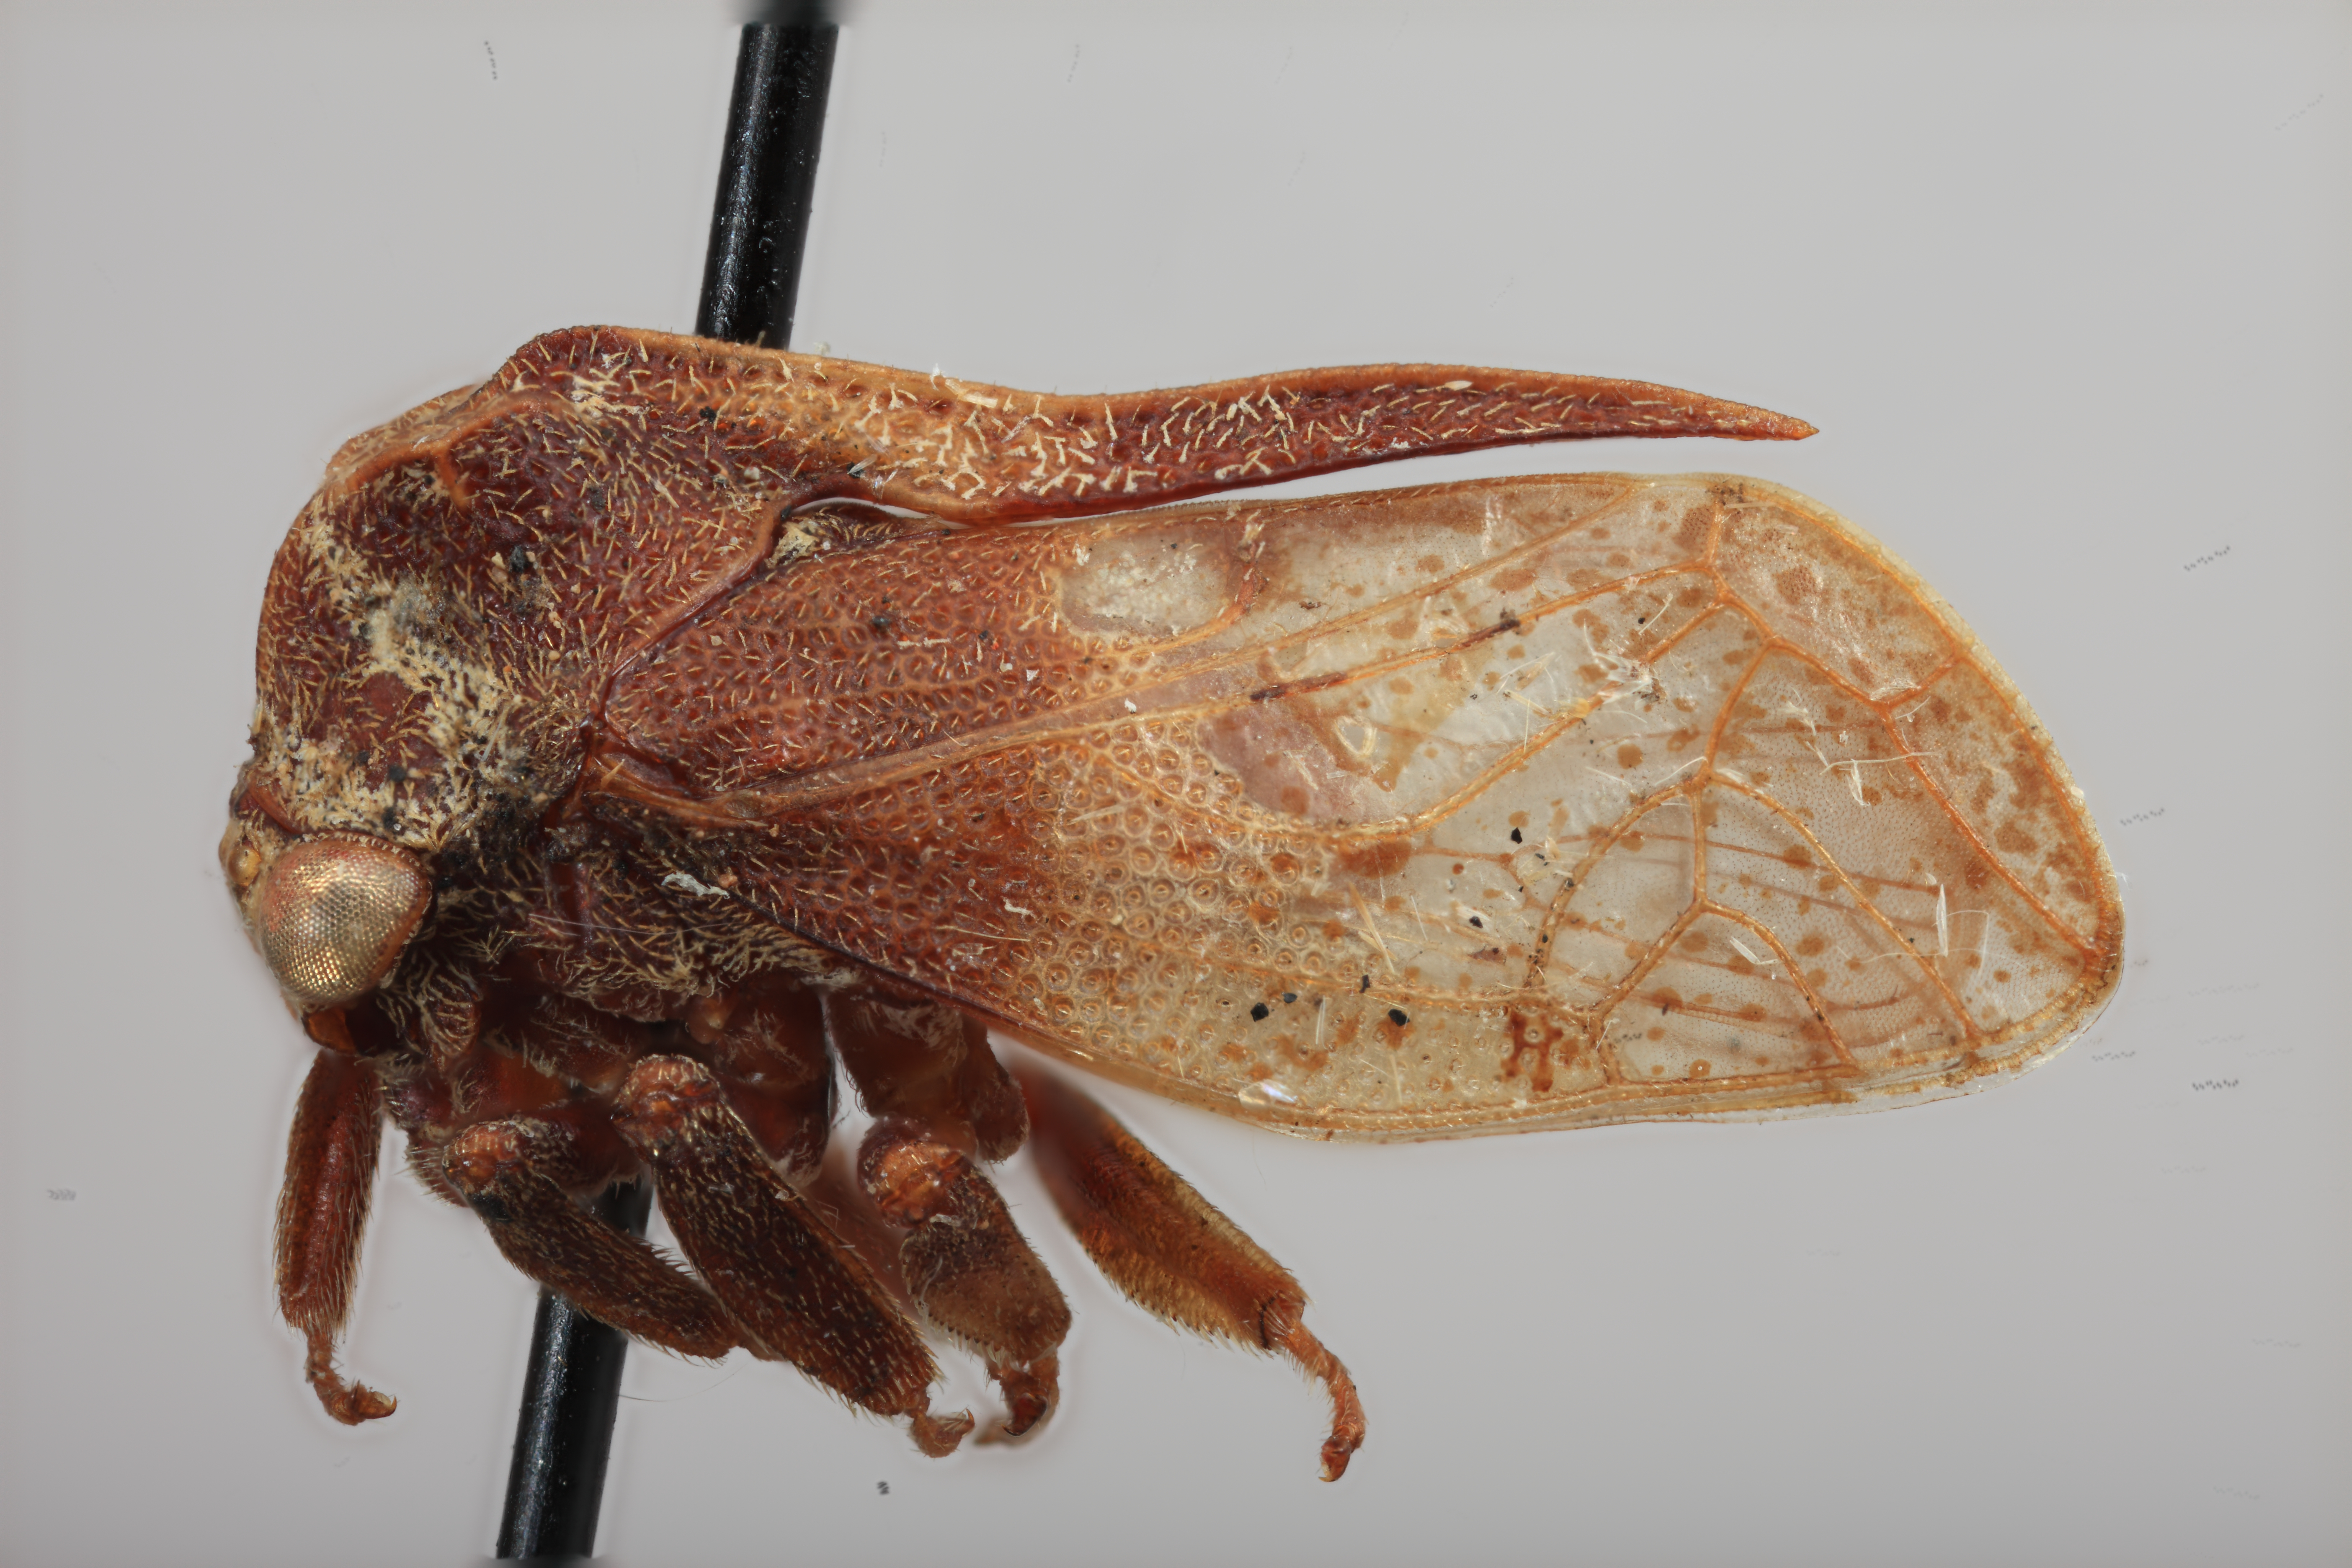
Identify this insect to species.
Flexocentrus brunneus
